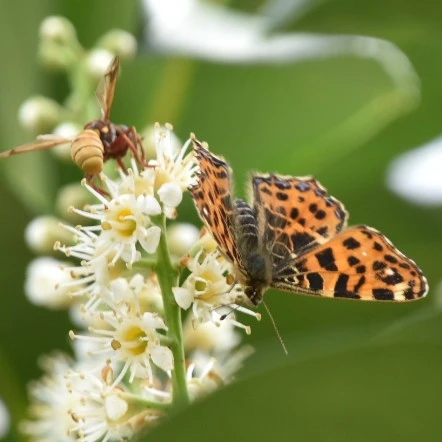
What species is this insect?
Araschnia levana
